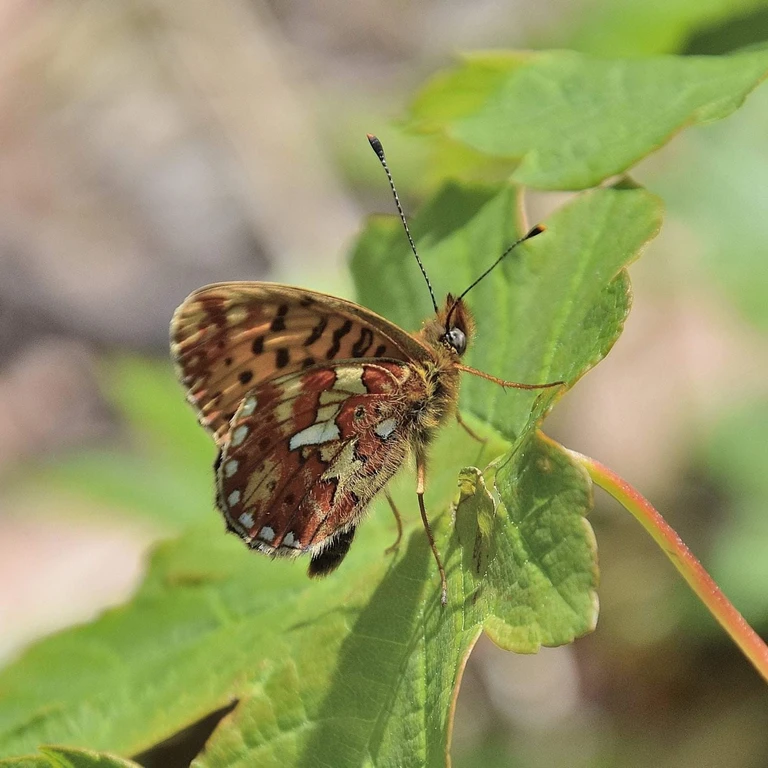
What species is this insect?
Boloria euphrosyne (also Clossiana euphrosyne)
